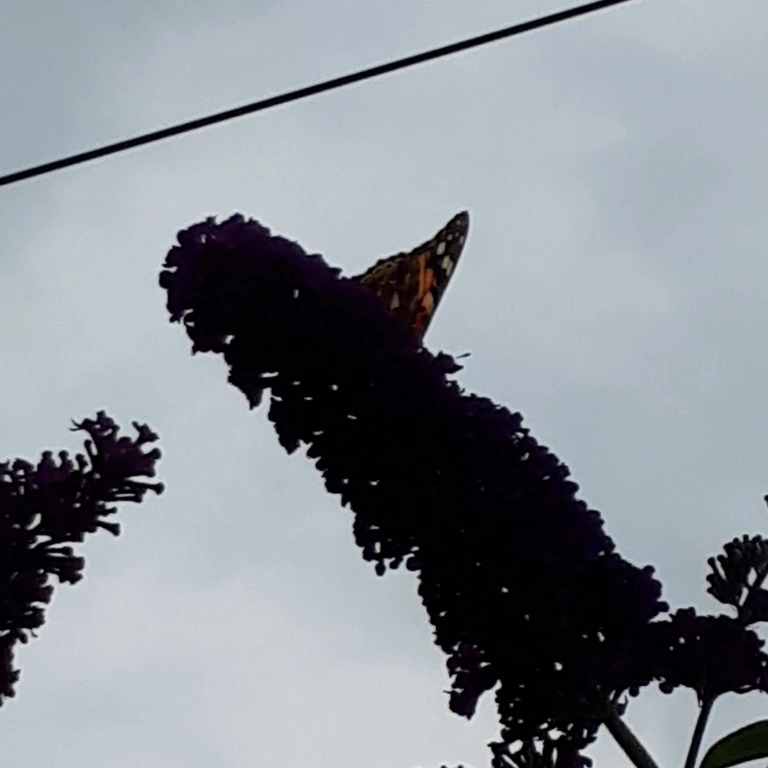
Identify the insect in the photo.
Vanessa cardui
